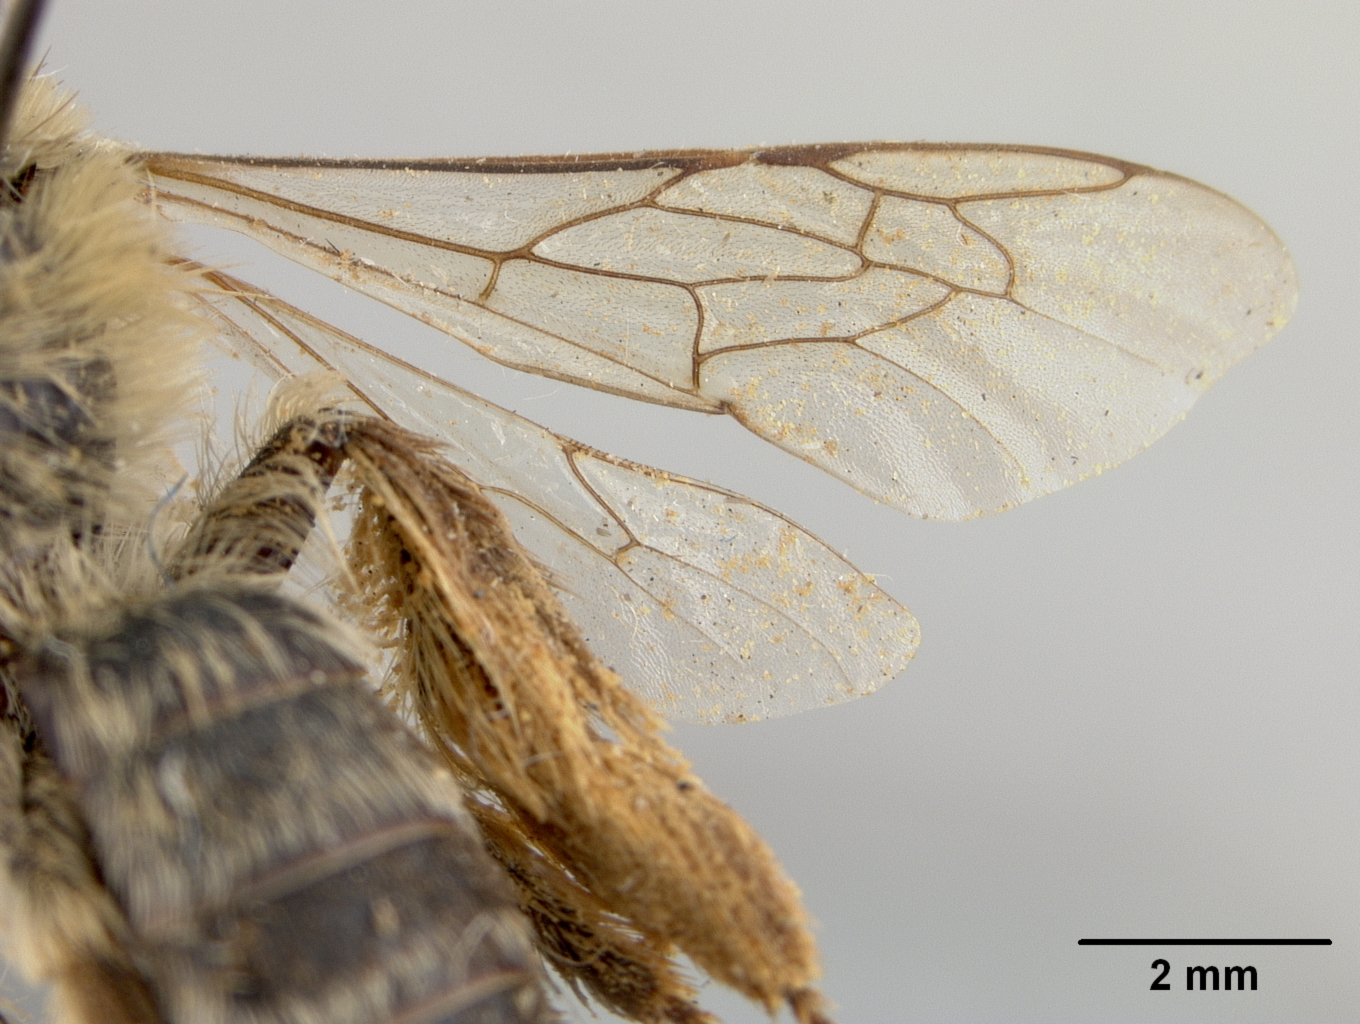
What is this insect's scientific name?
Dasypoda japonica
